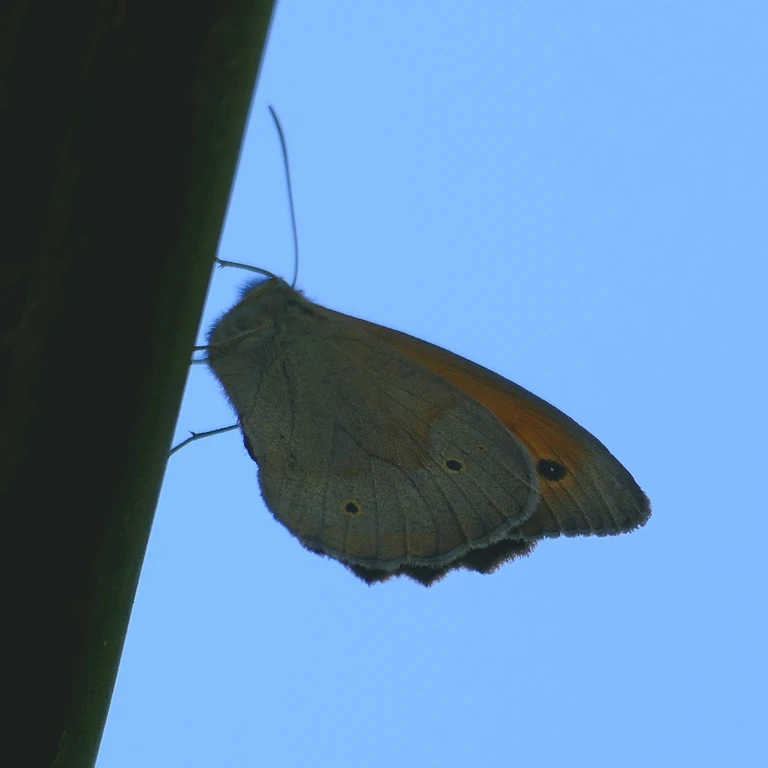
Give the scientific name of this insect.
Maniola jurtina
